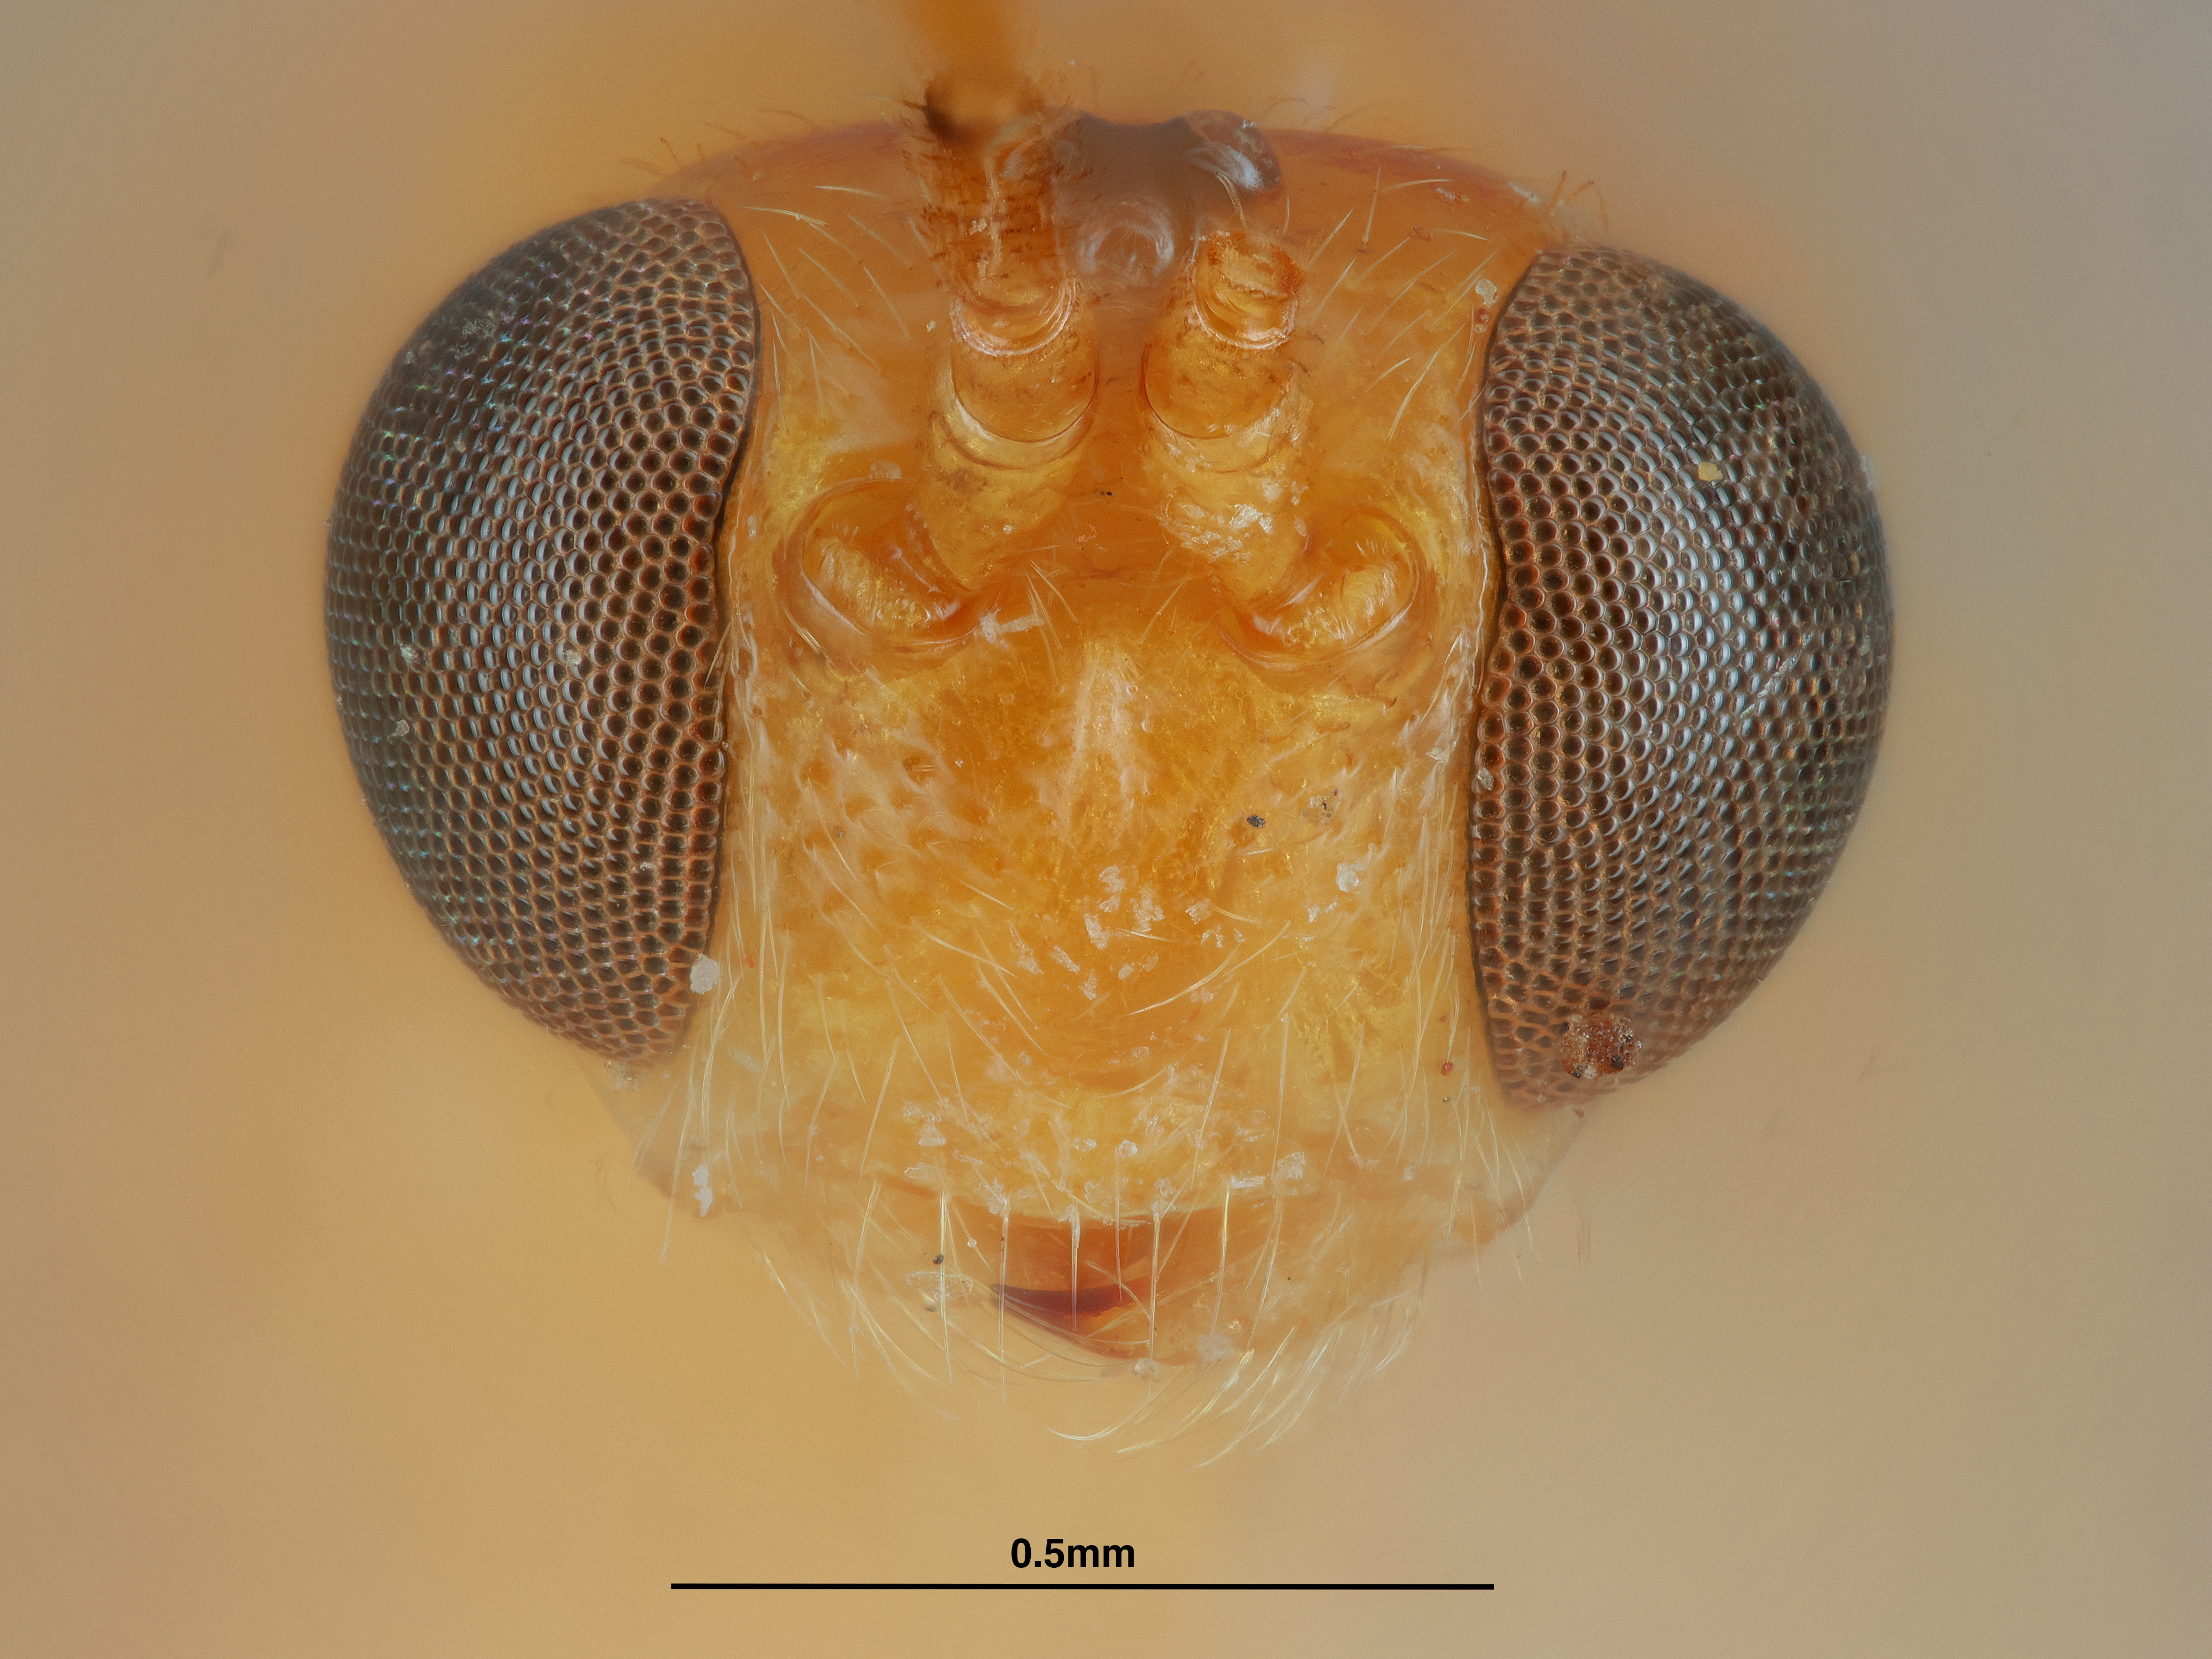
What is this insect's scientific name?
Austroopius muesebecki
